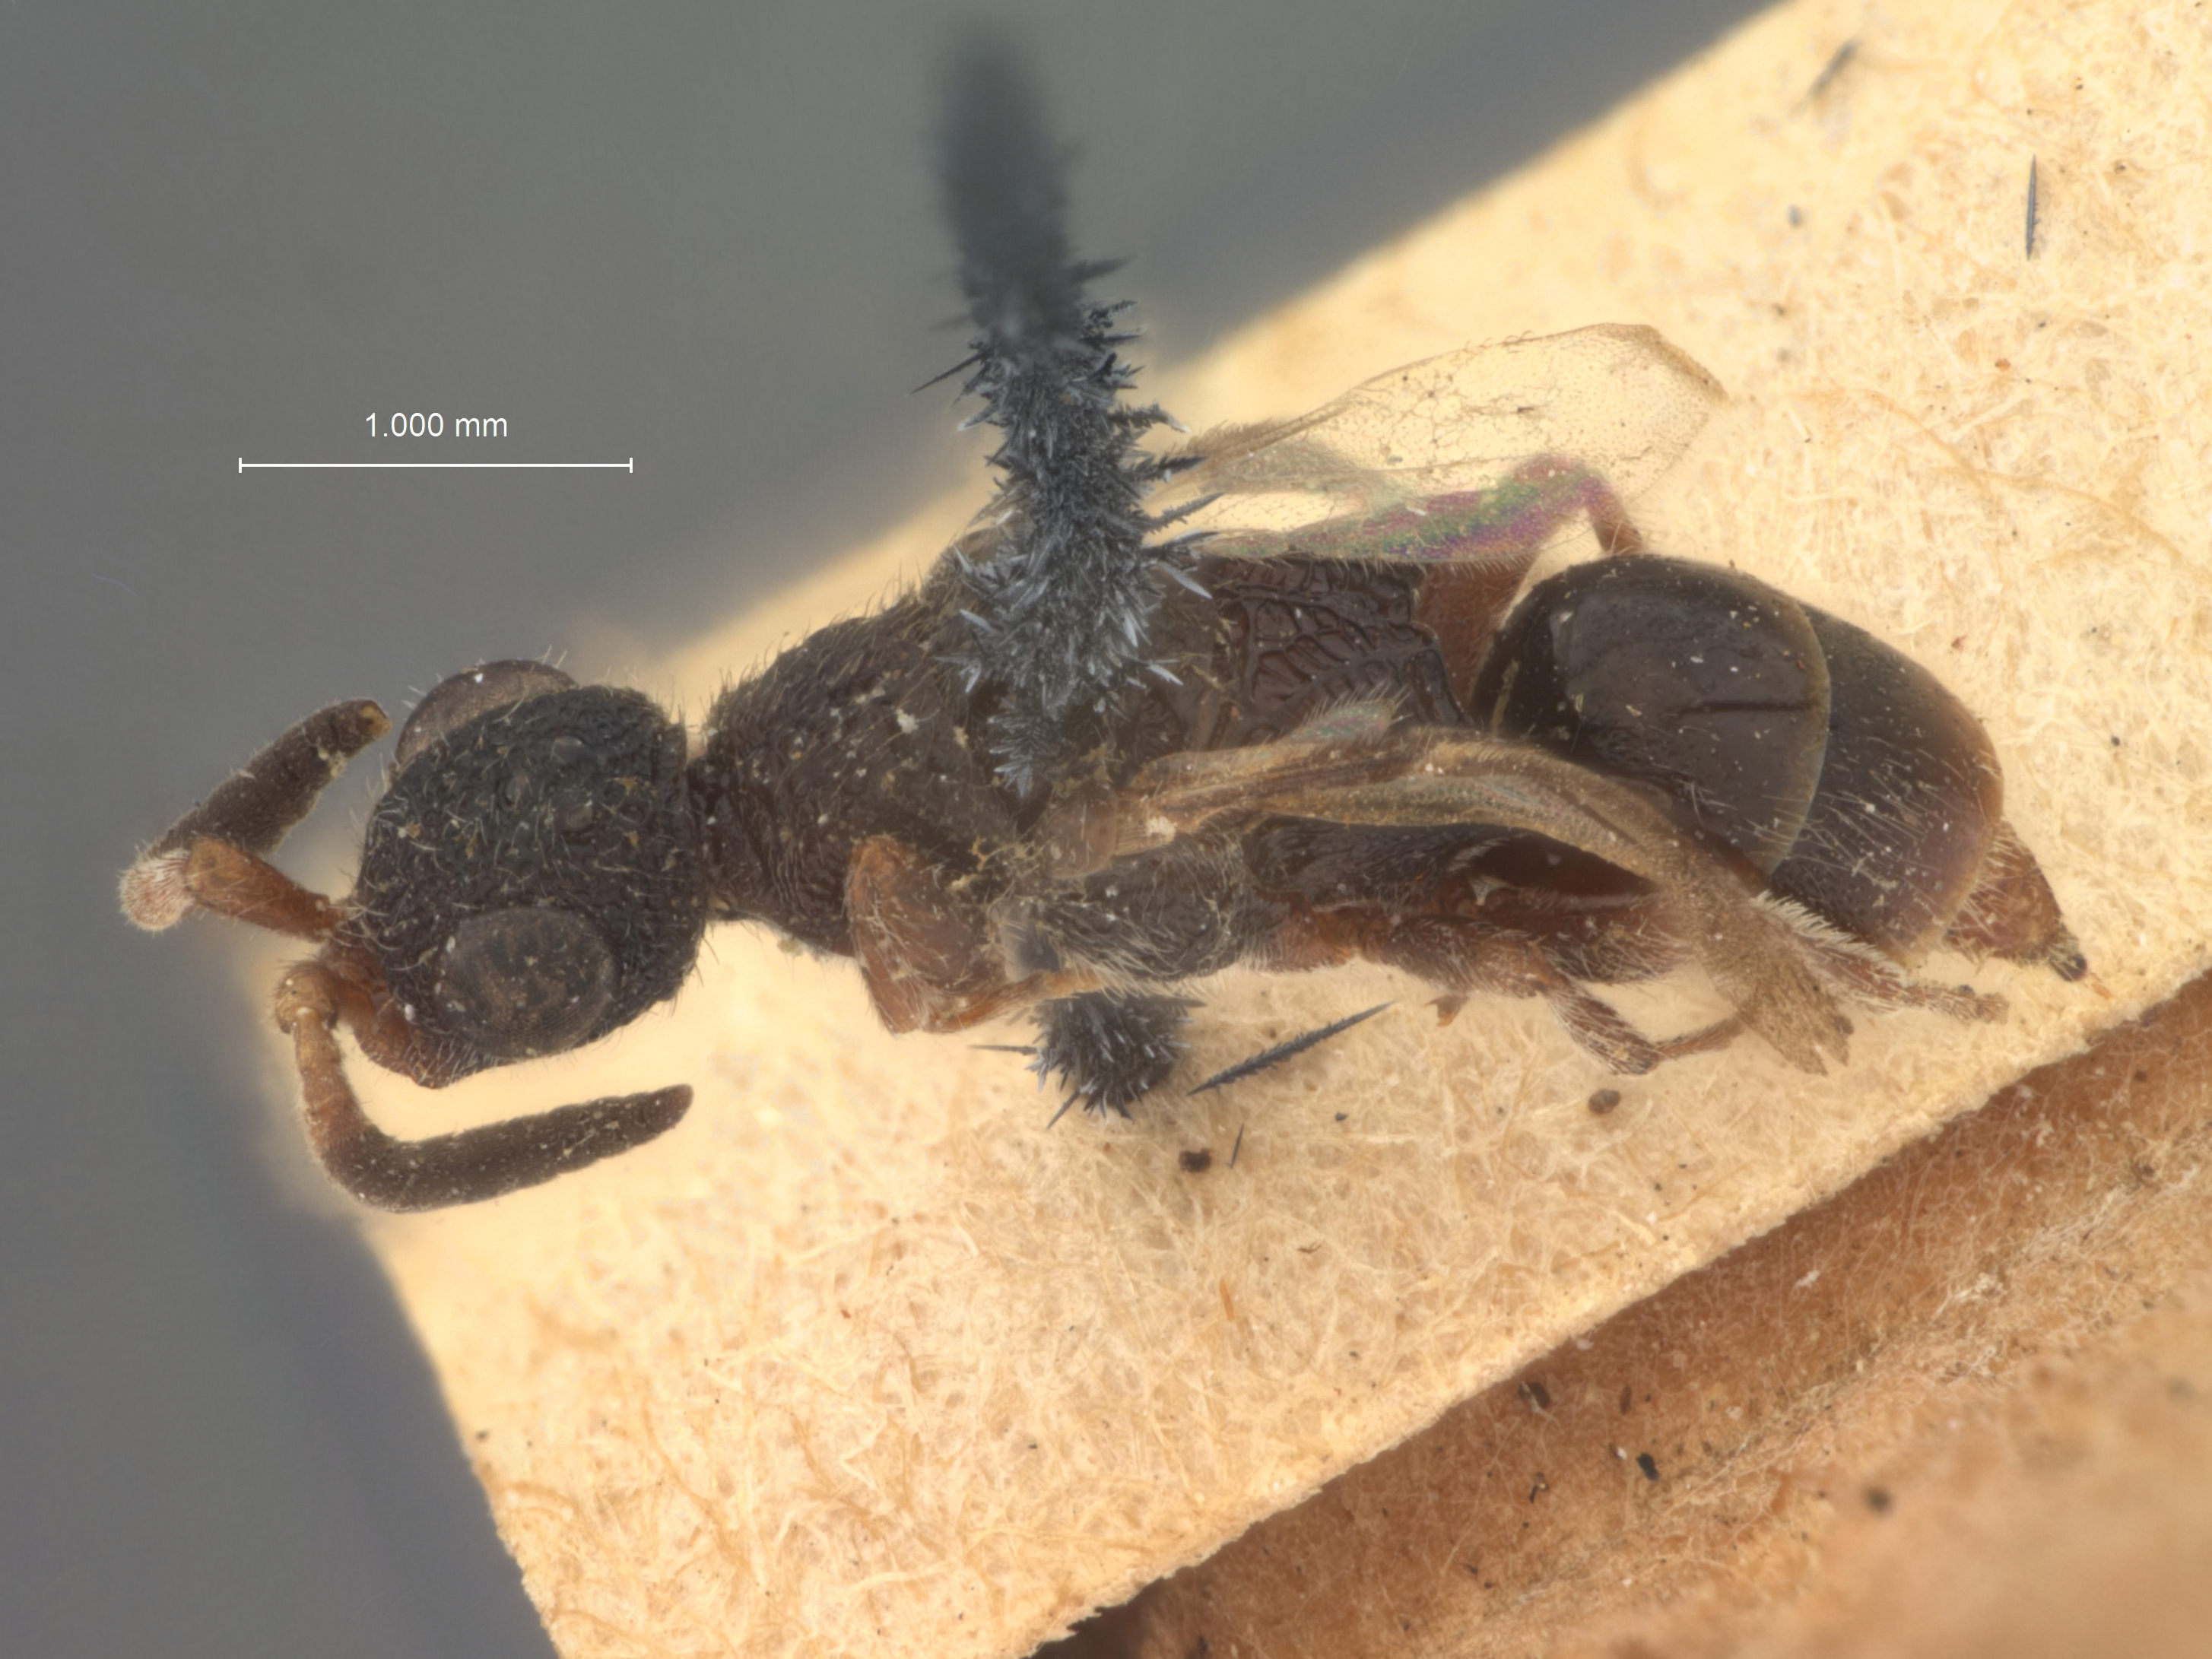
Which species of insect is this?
Mesitius bridwelli
